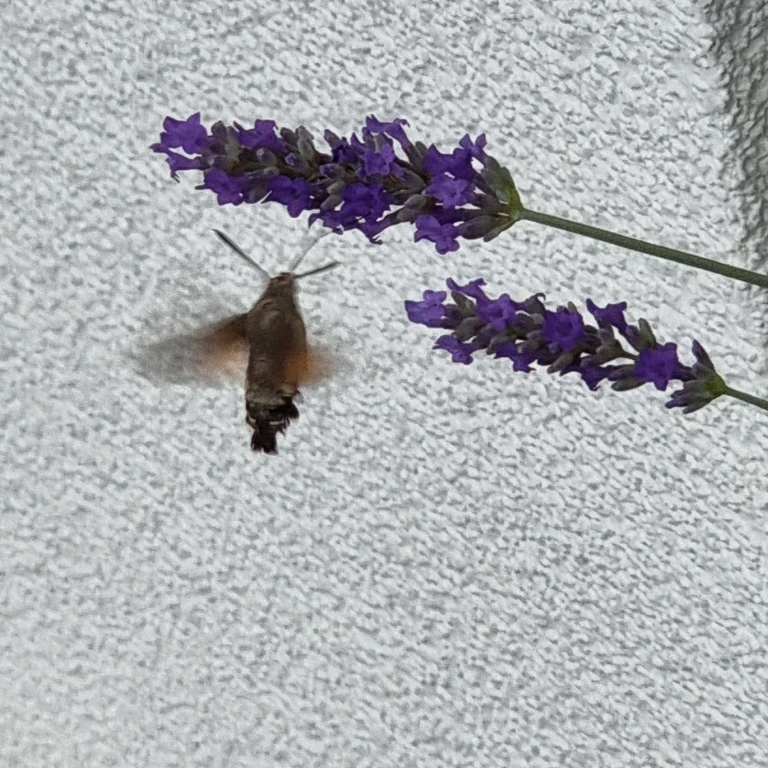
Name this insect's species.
Macroglossum stellatarum
